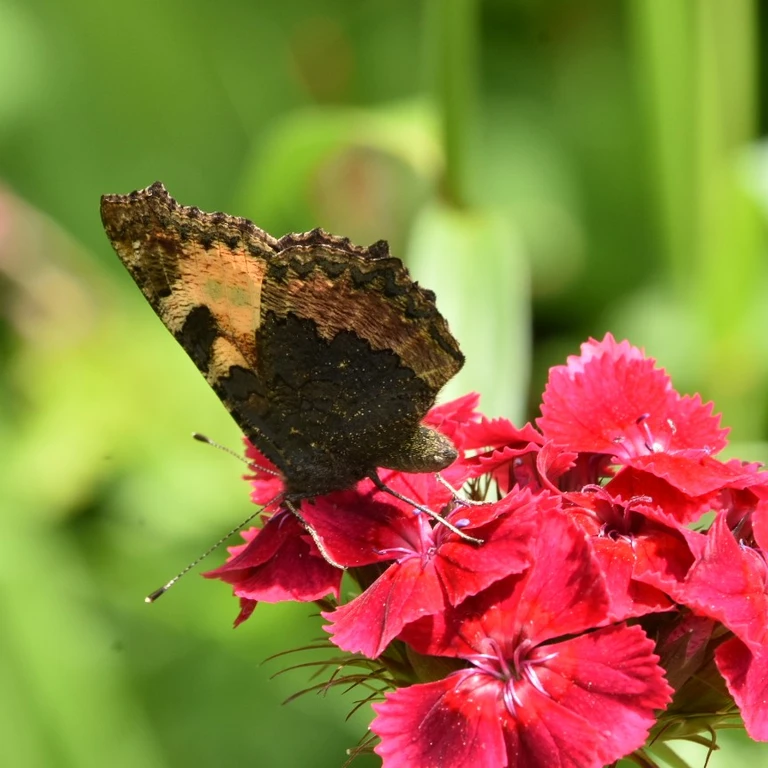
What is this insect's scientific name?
Aglais urticae
